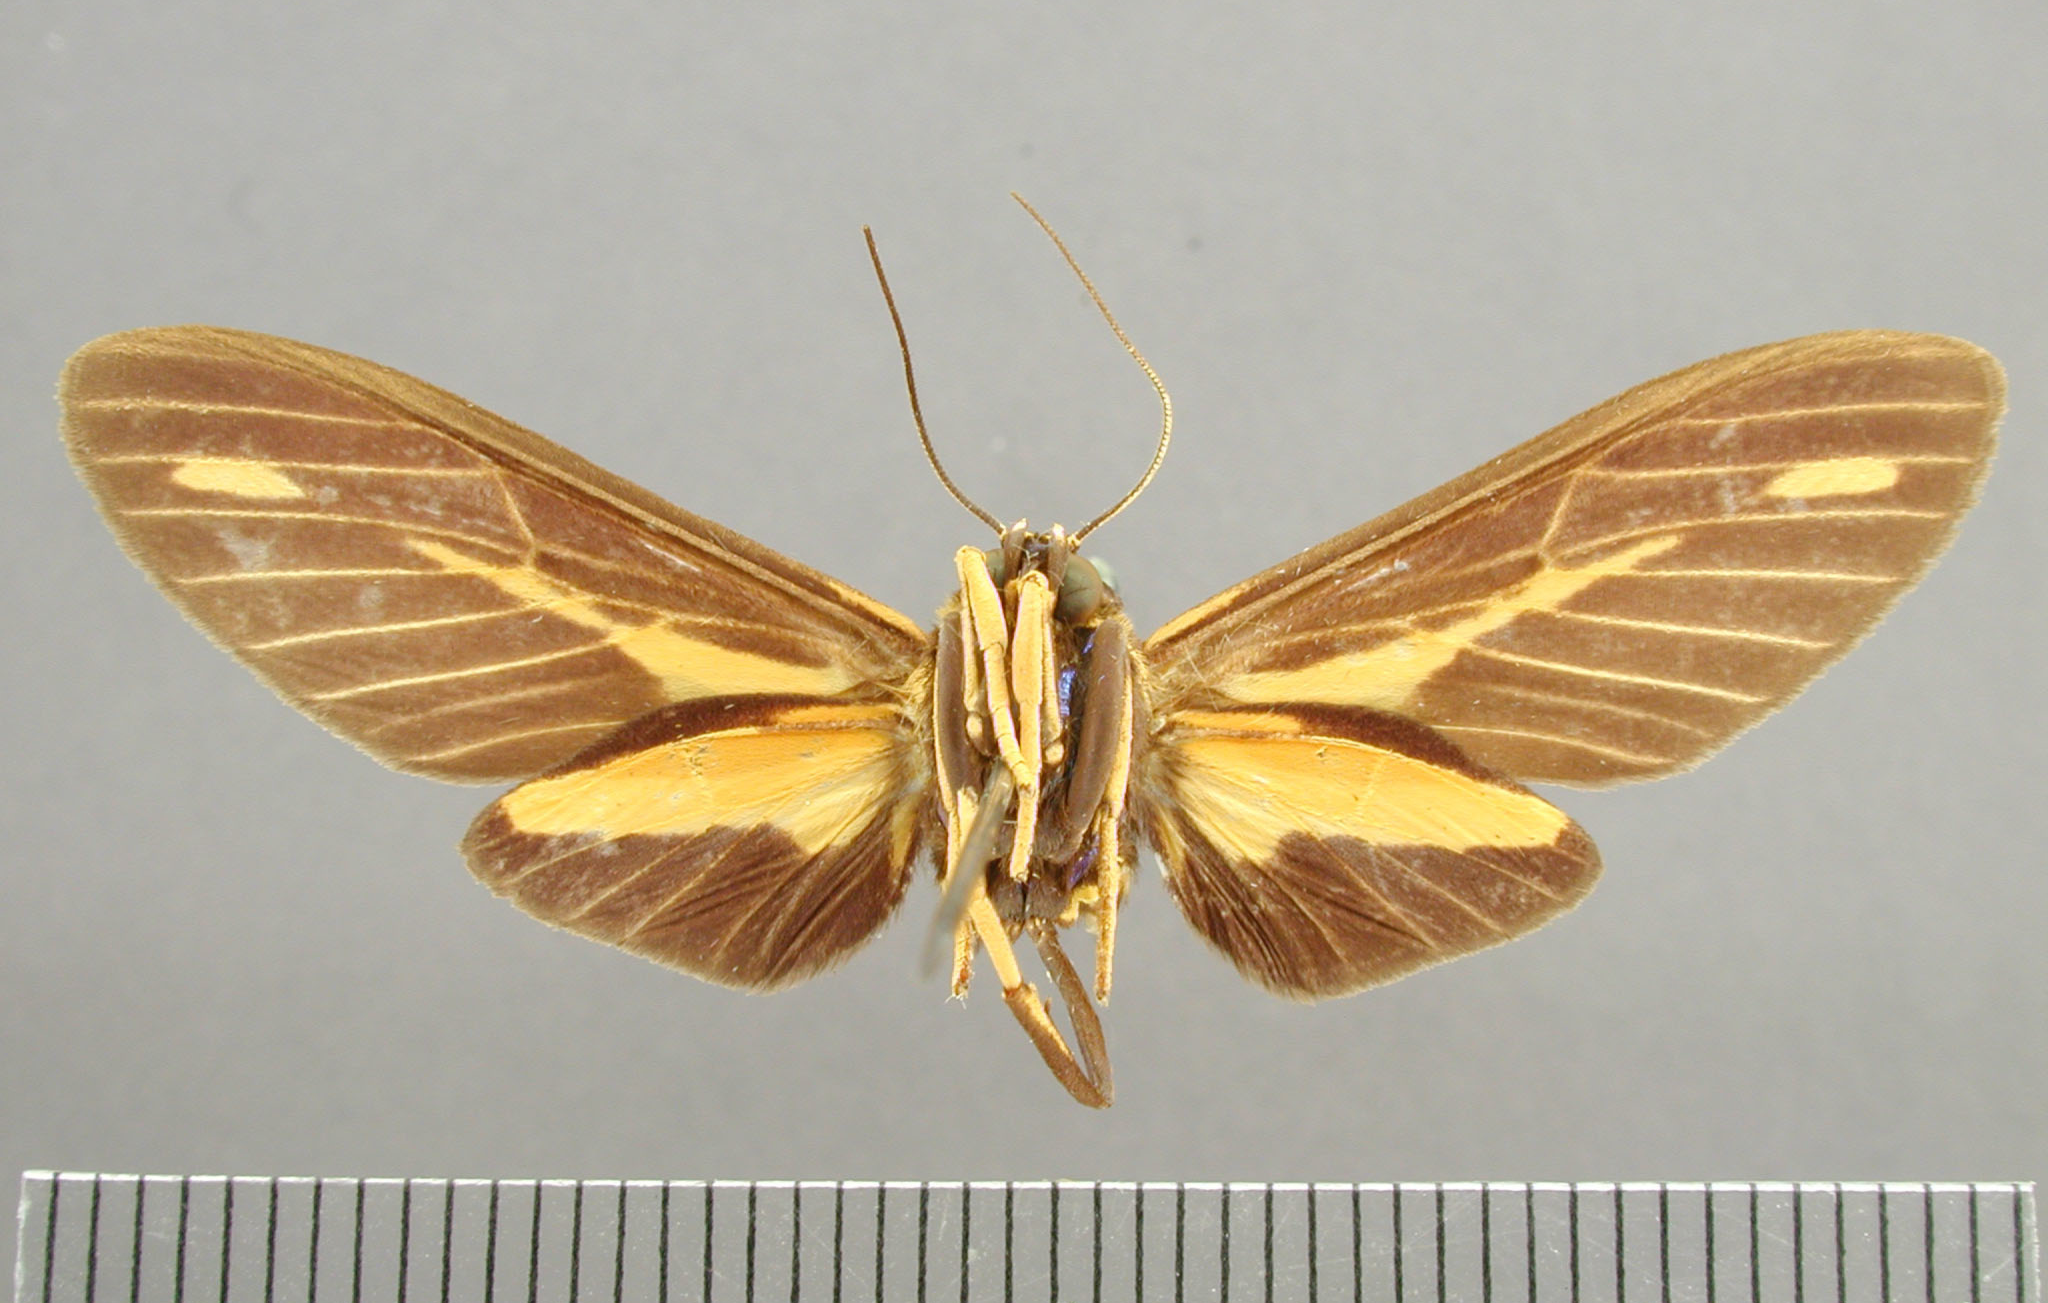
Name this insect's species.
Automolis guapisa
